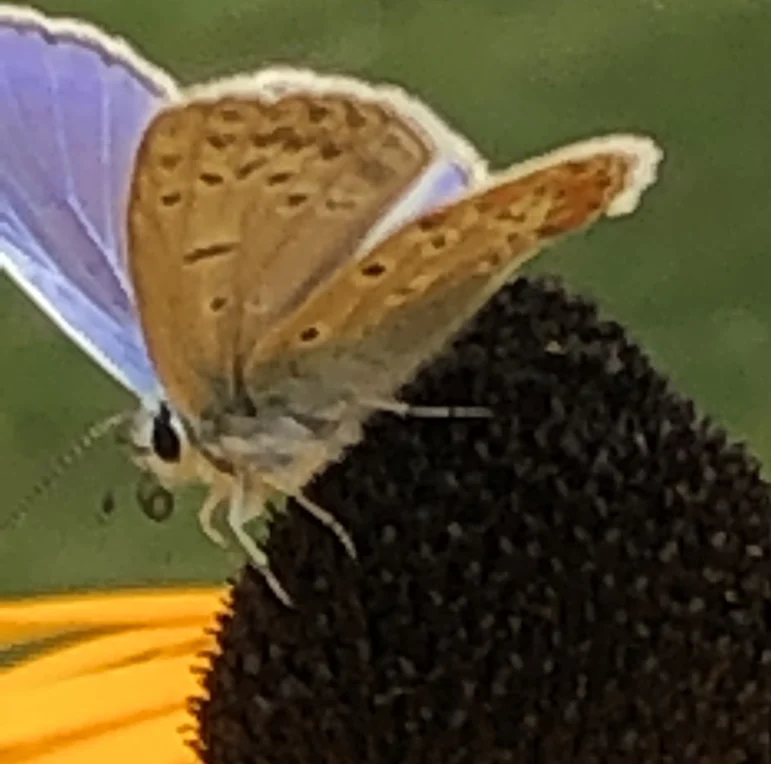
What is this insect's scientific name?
Polyommatus icarus
